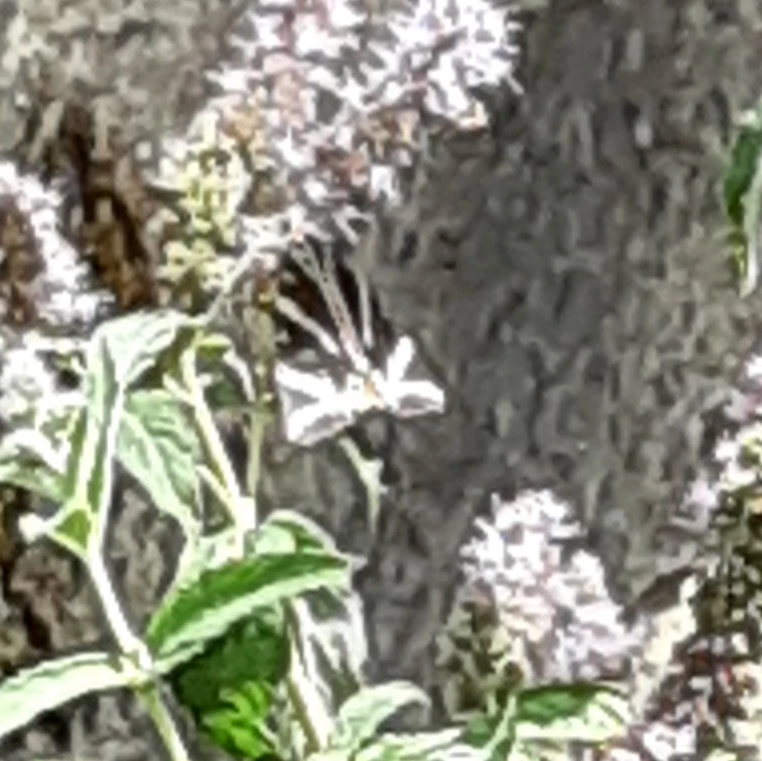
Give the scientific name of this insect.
Euplagia quadripunctaria
